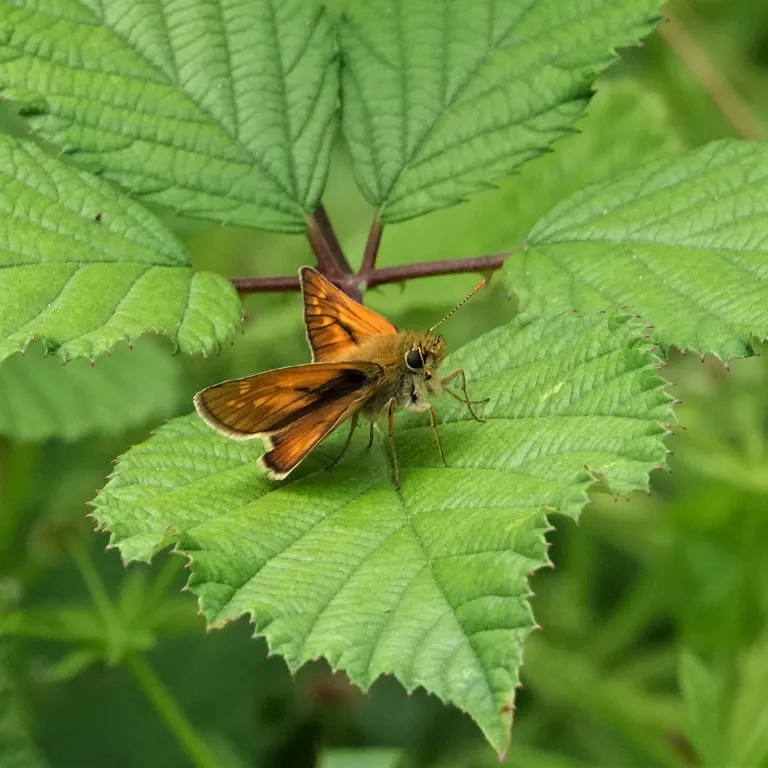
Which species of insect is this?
Ochlodes sylvanus (also Ochlodes venata)
